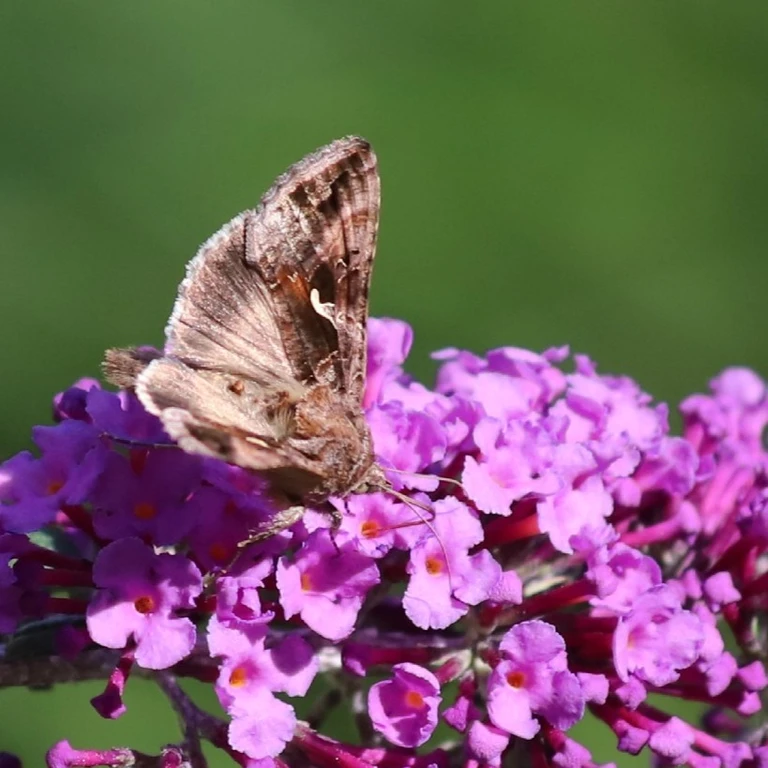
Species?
Autographa gamma
